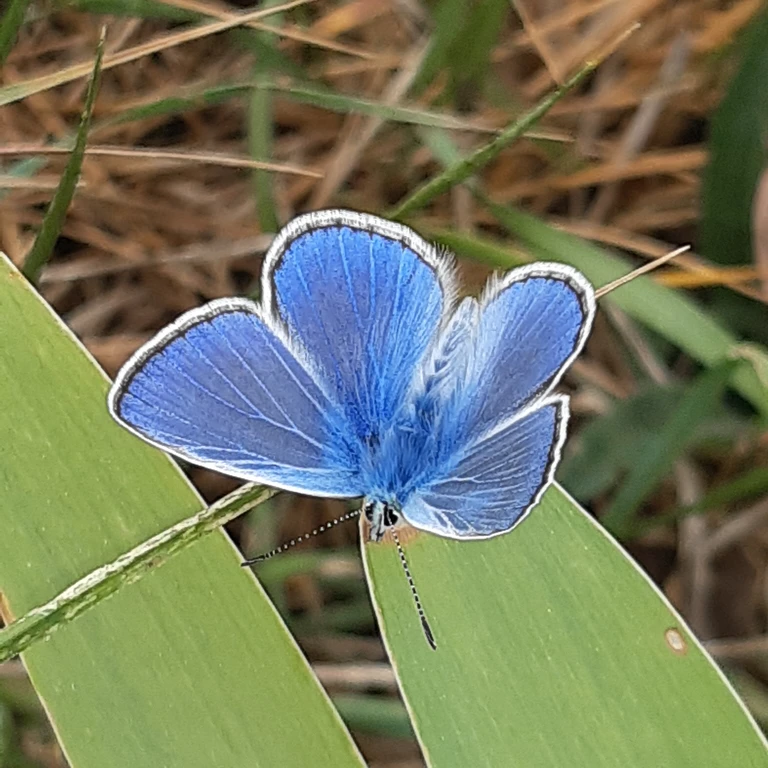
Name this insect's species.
Polyommatus icarus
